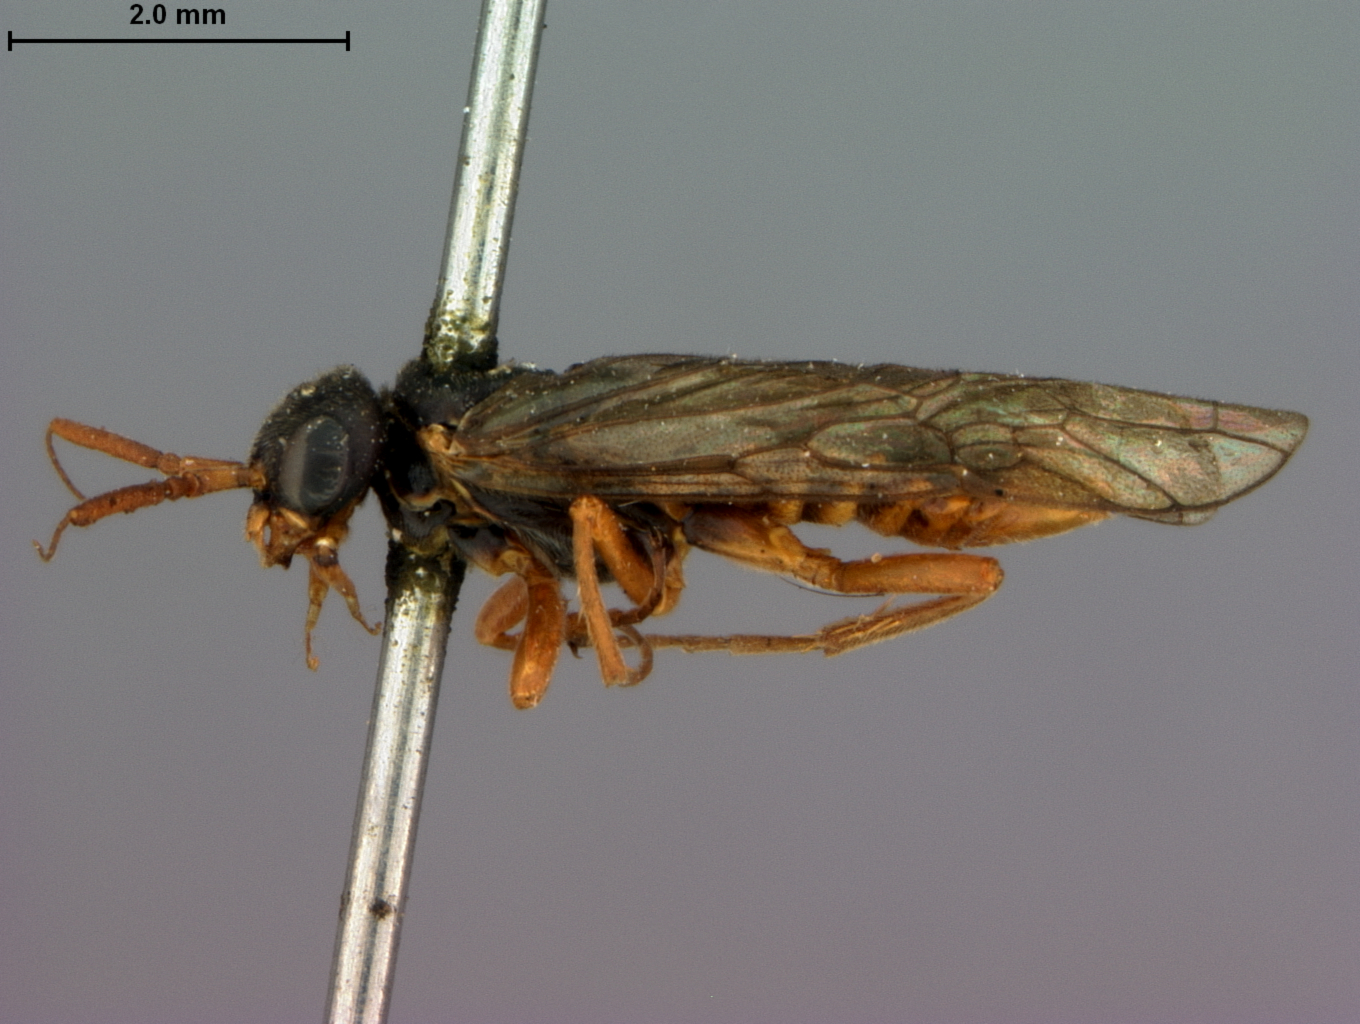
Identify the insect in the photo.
Pleroneura fulvicornis
